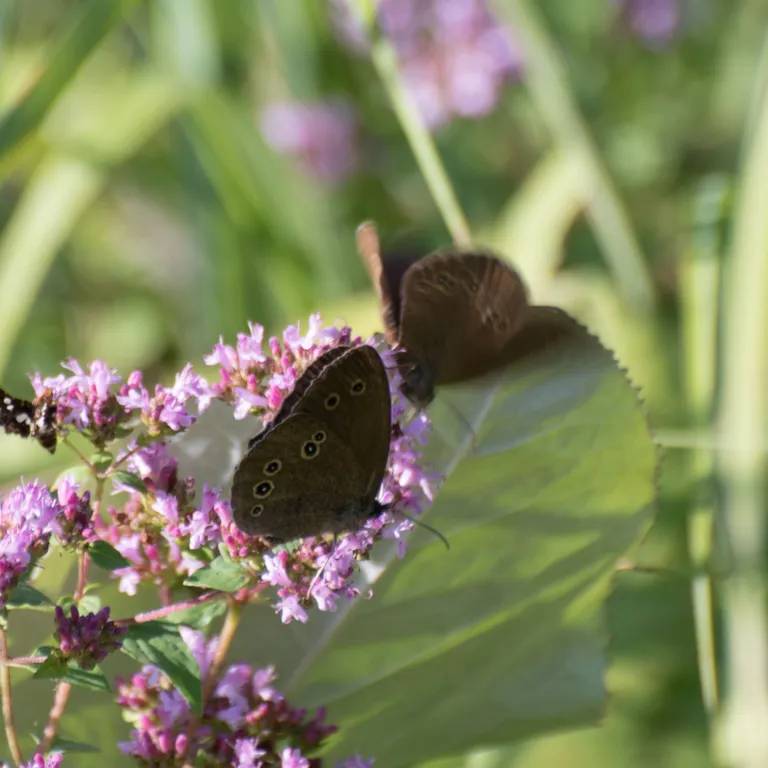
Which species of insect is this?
Aphantopus hyperantus
